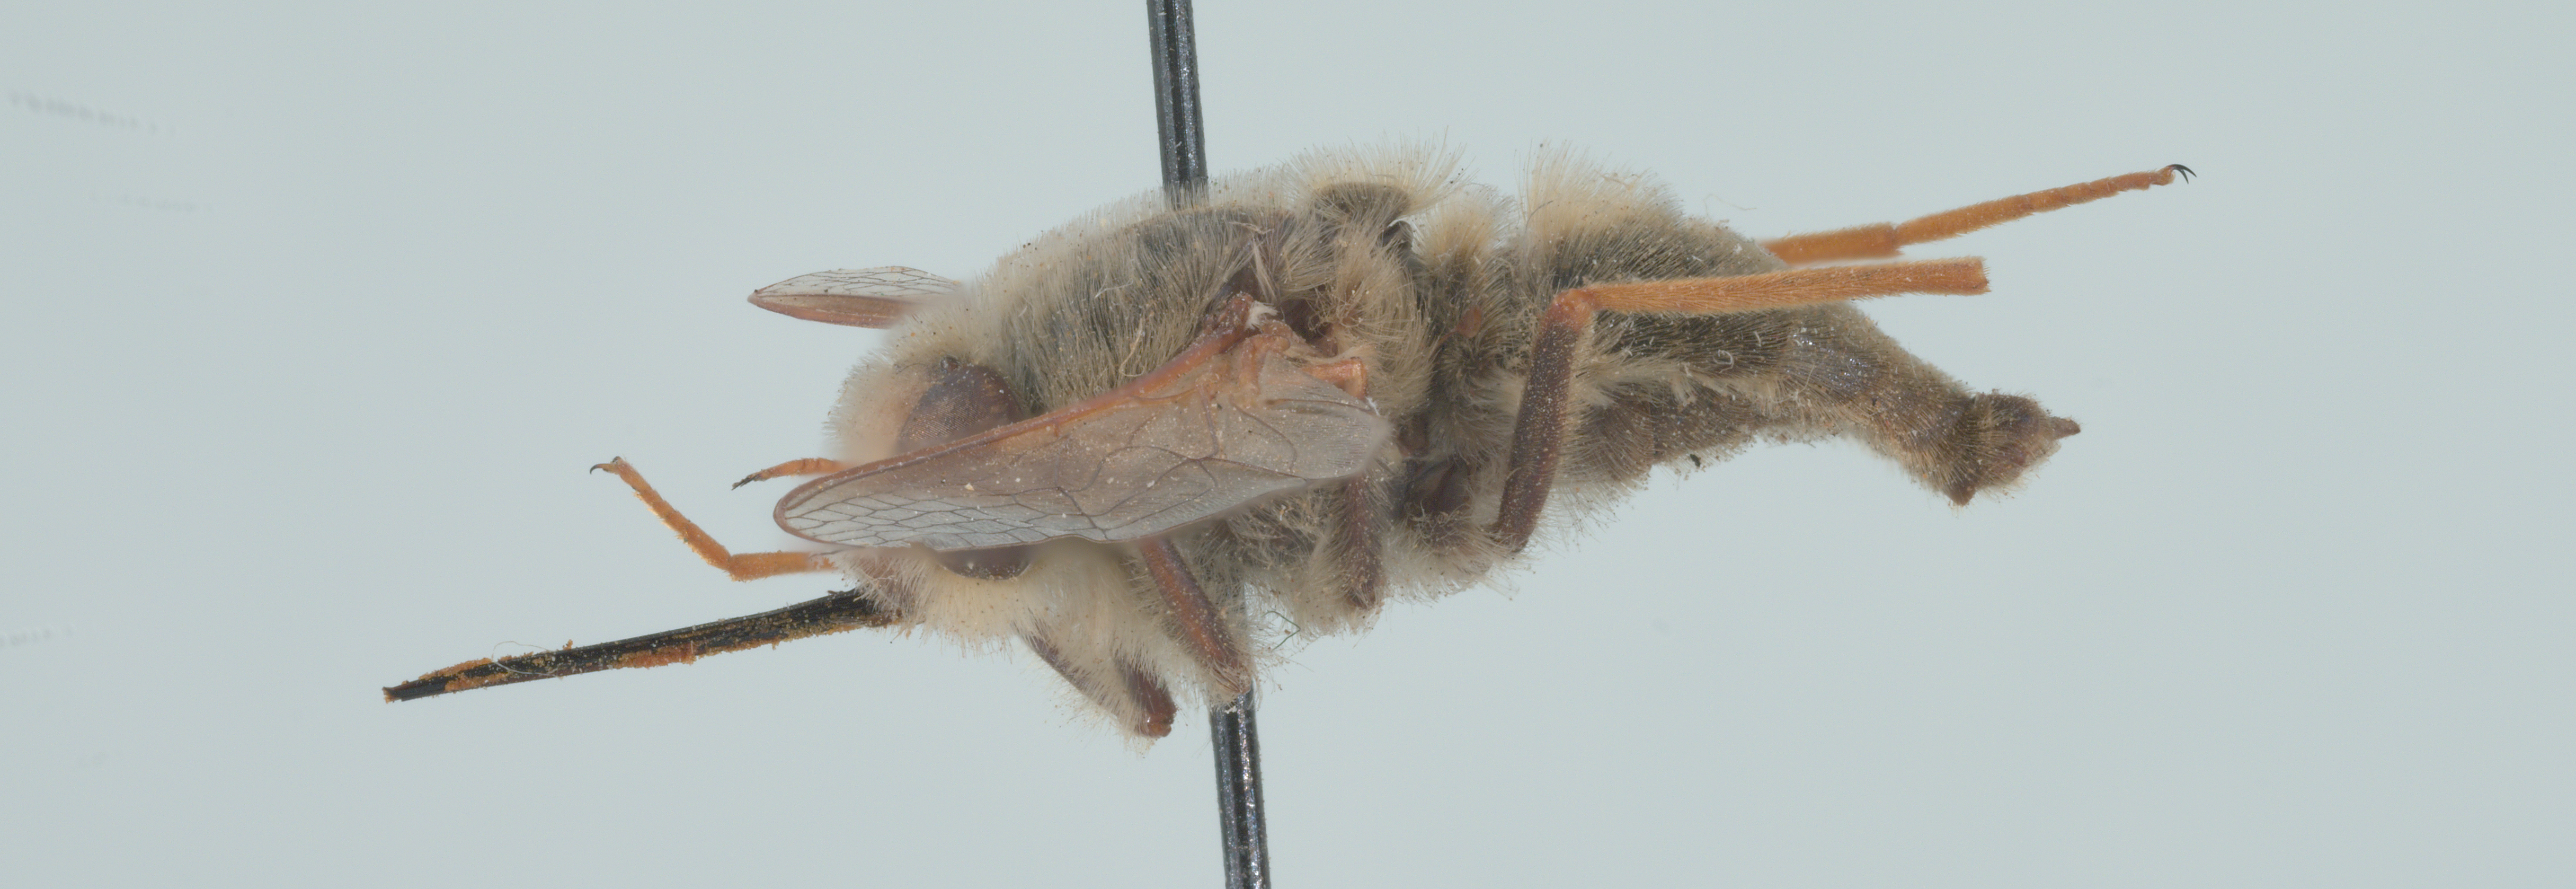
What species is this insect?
Nemestrinus aegyptiacus
